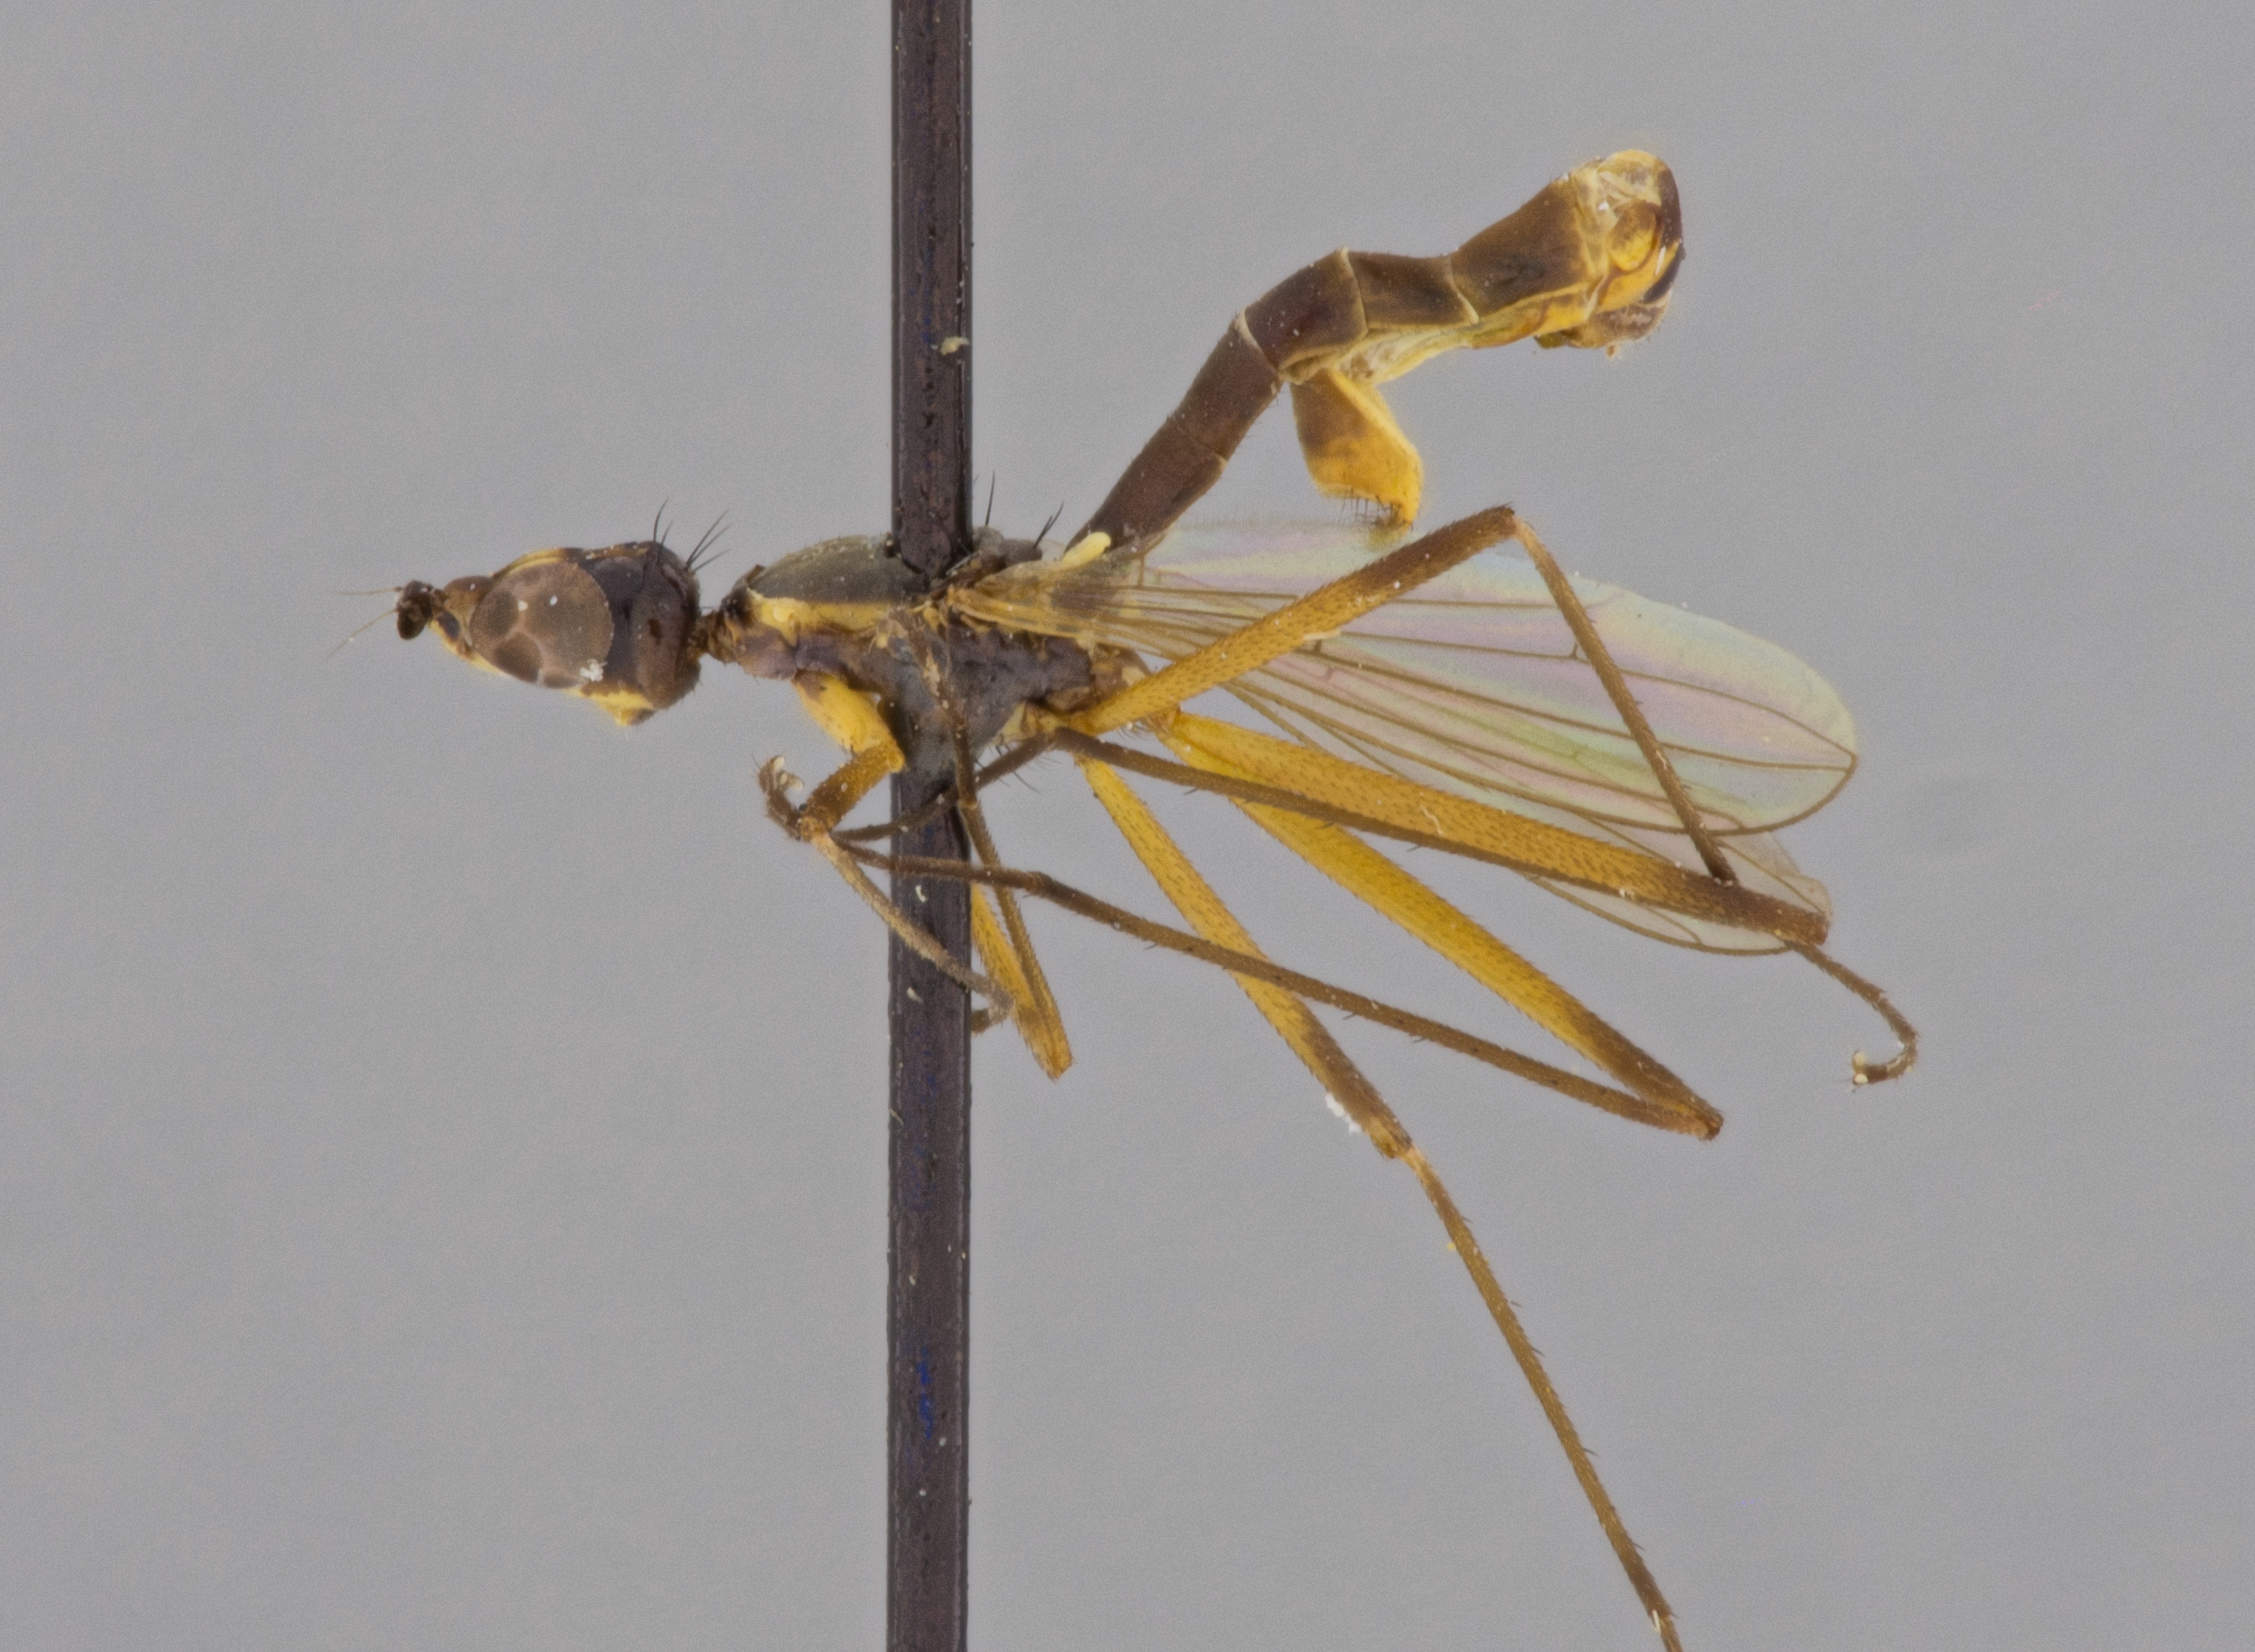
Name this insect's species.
Micropeza setaventris
